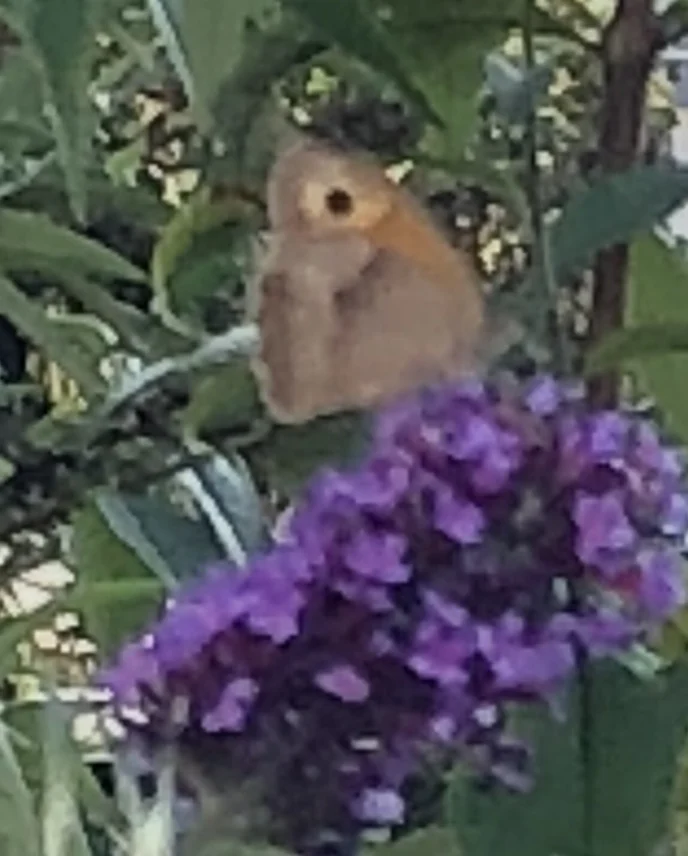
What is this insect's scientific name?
Maniola jurtina
